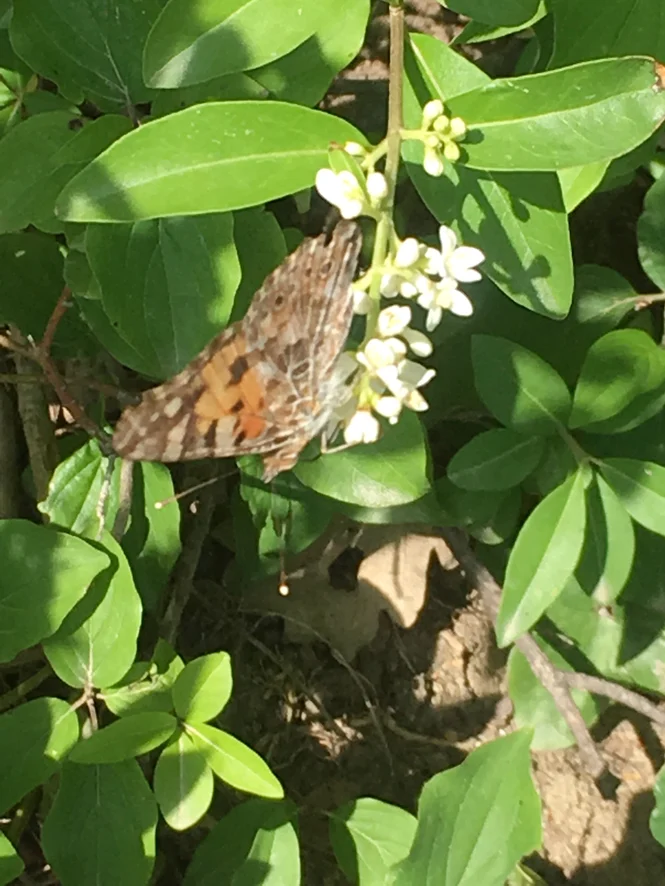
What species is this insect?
Vanessa cardui
